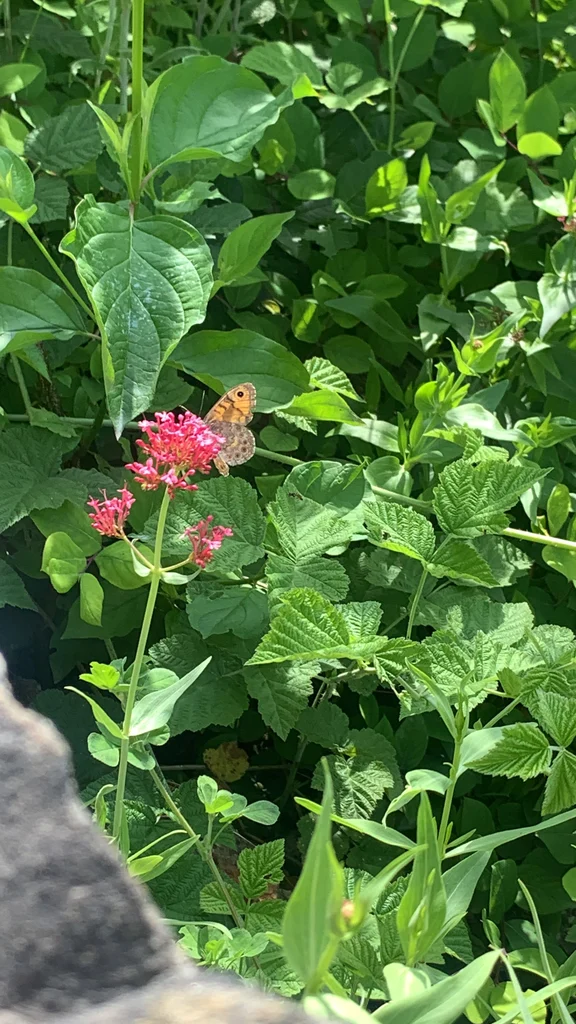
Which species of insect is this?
Lasiommata megera (also Pararge megera)
